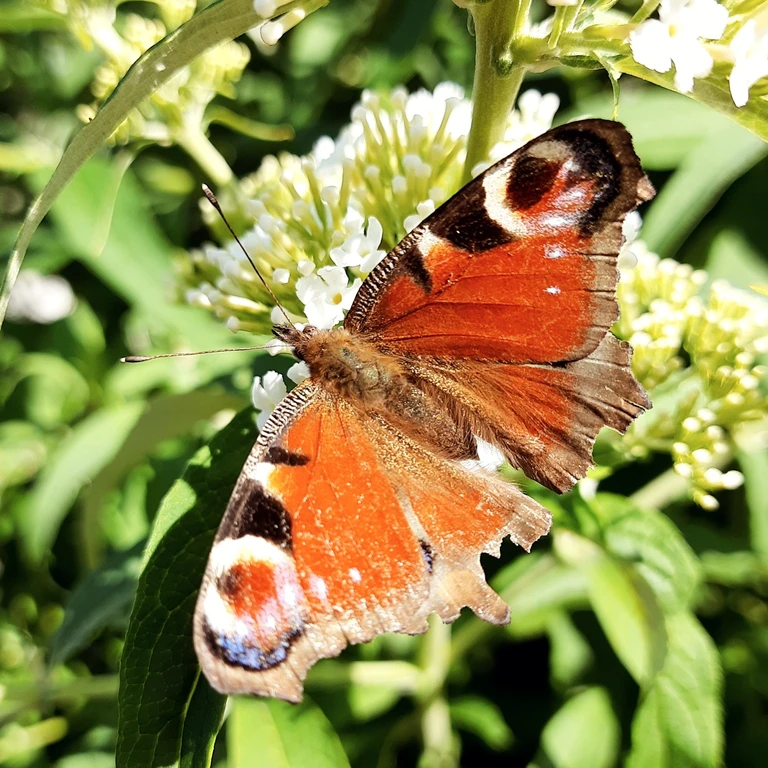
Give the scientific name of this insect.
Aglais io
